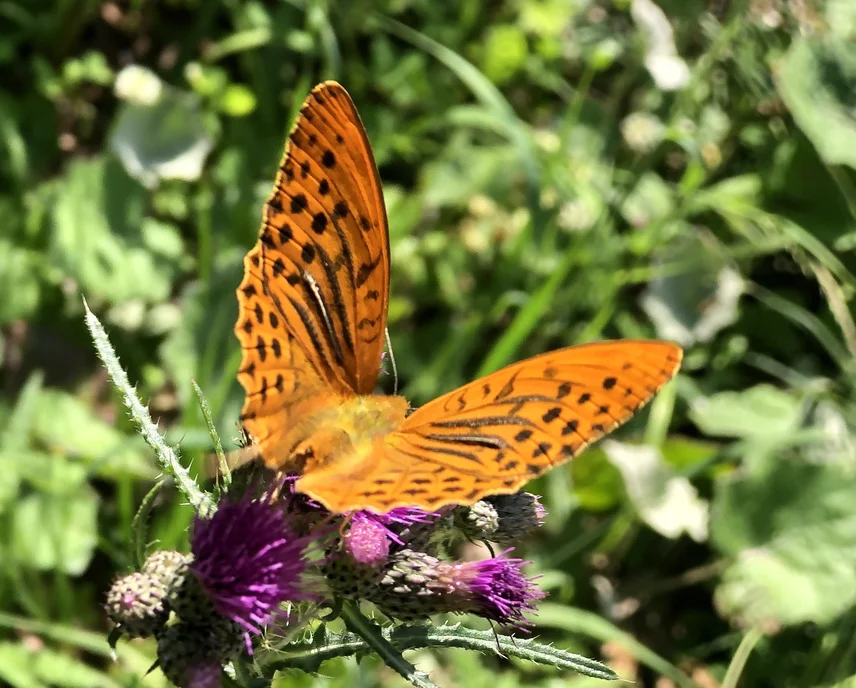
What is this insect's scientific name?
Argynnis paphia
